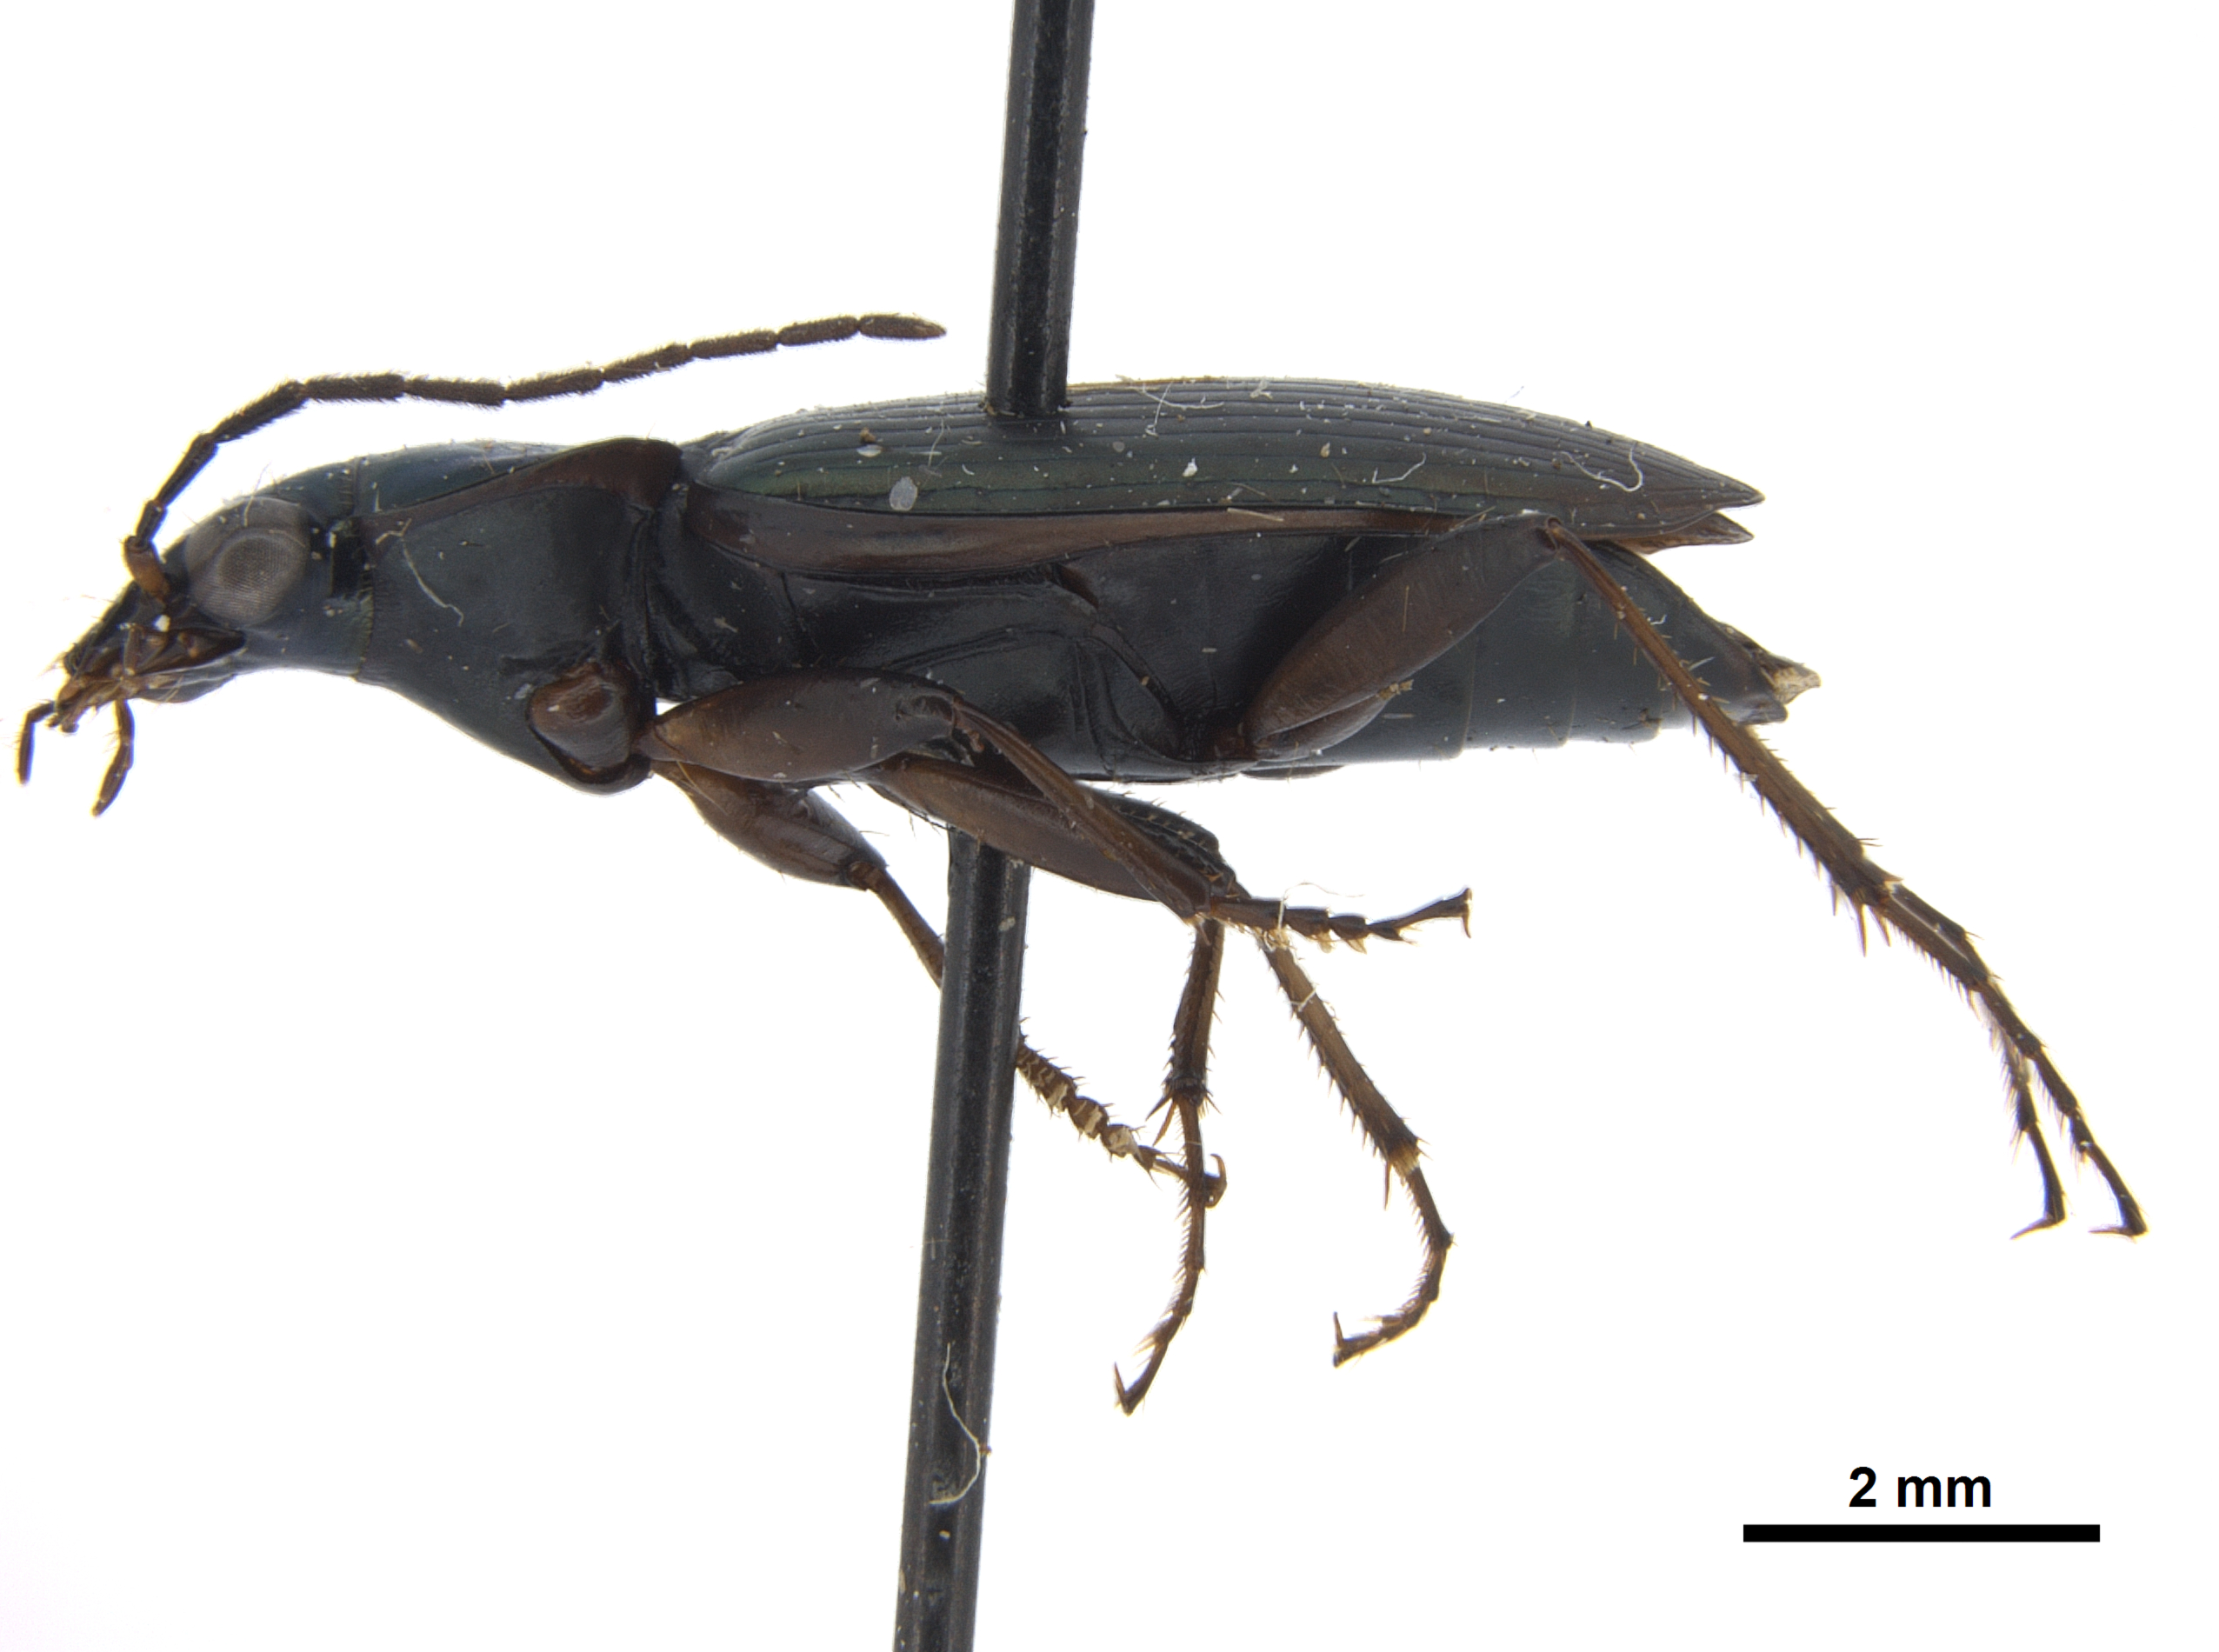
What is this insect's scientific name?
Agonum texanum
